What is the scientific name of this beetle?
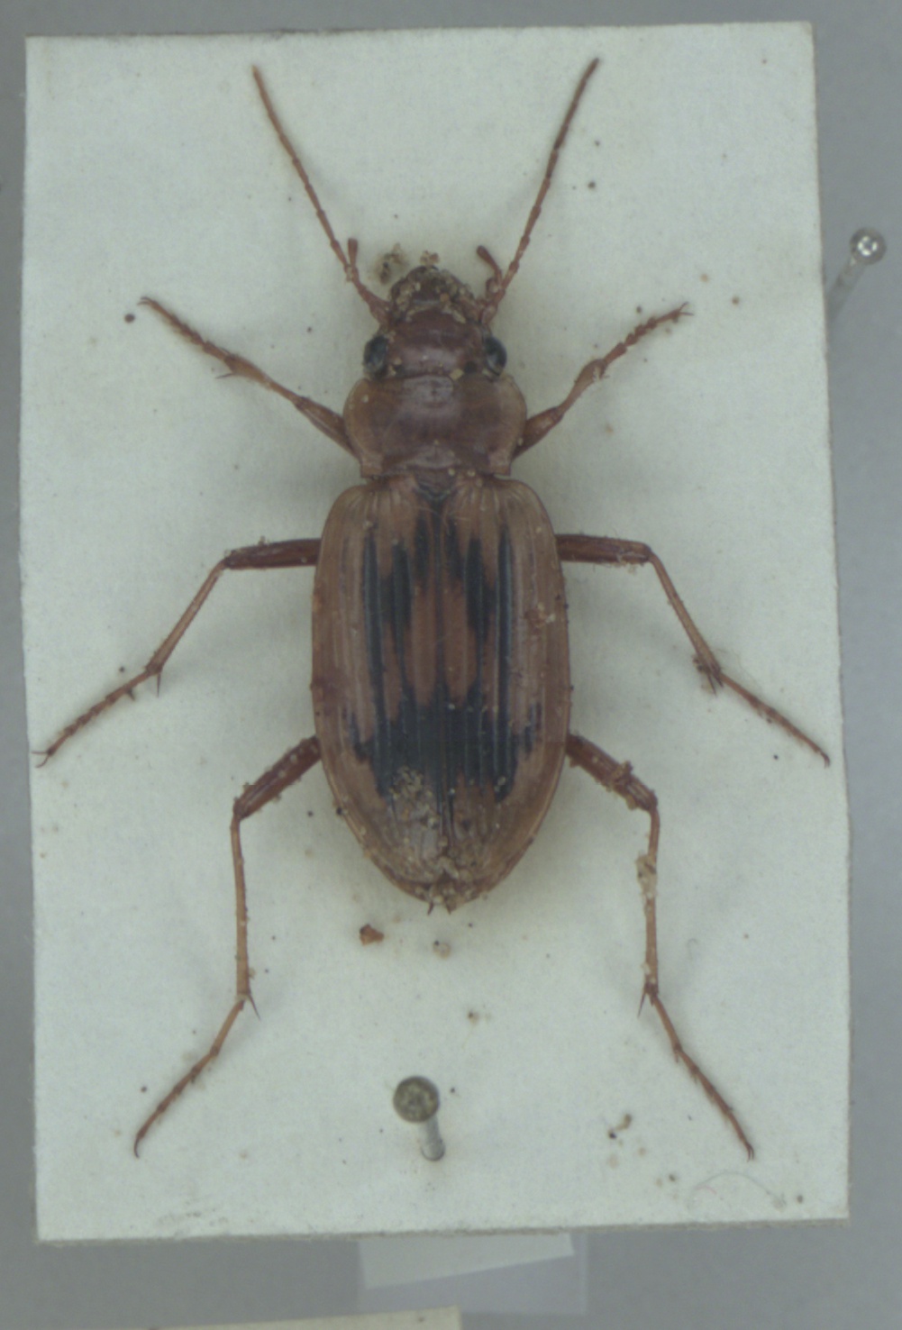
Nebria complanata
